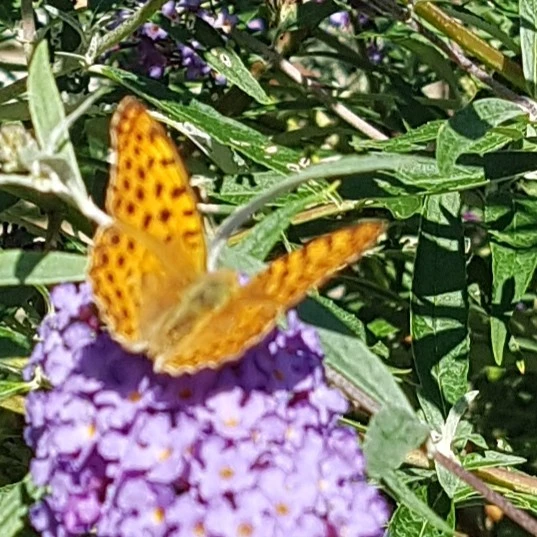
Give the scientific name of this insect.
Issoria lathonia
